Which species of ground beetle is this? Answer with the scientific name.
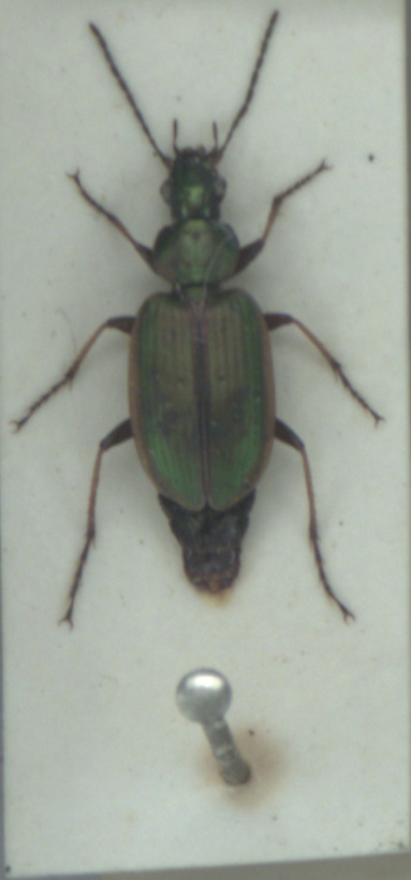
Agonum marginatum
